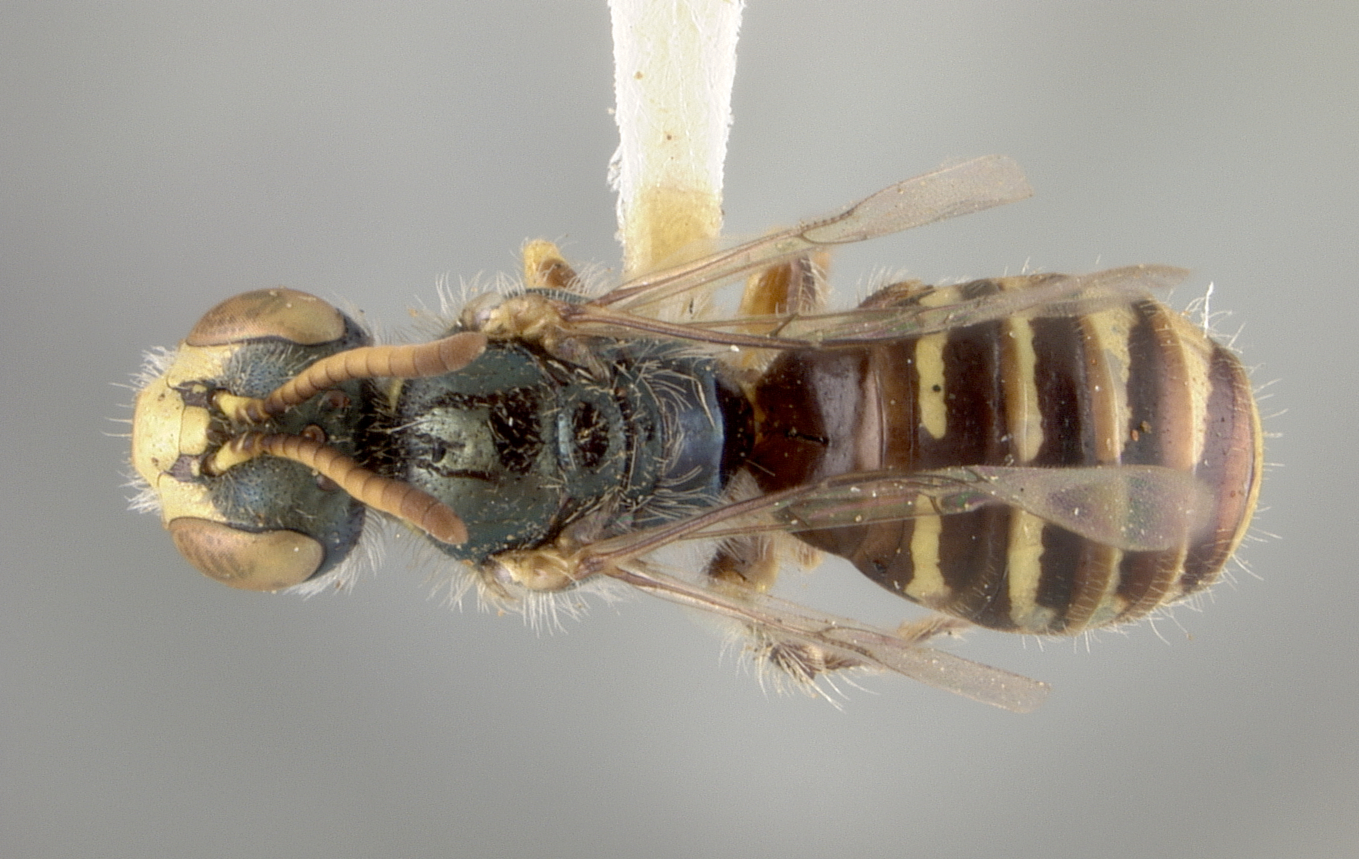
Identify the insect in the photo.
Perdita rivalis
